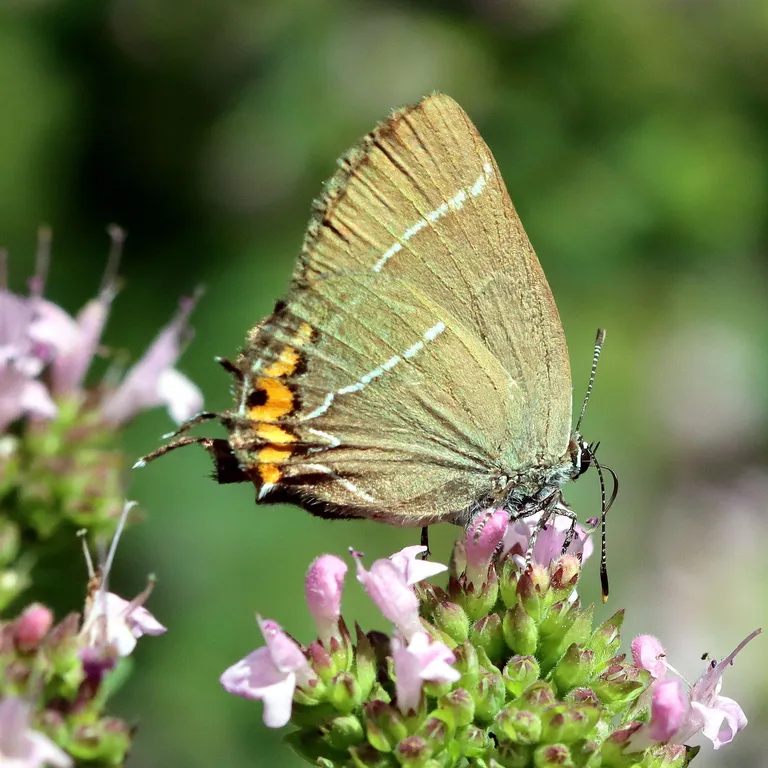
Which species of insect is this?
Satyrium w-album
